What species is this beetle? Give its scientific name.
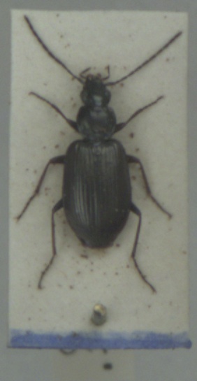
Agonum micans
